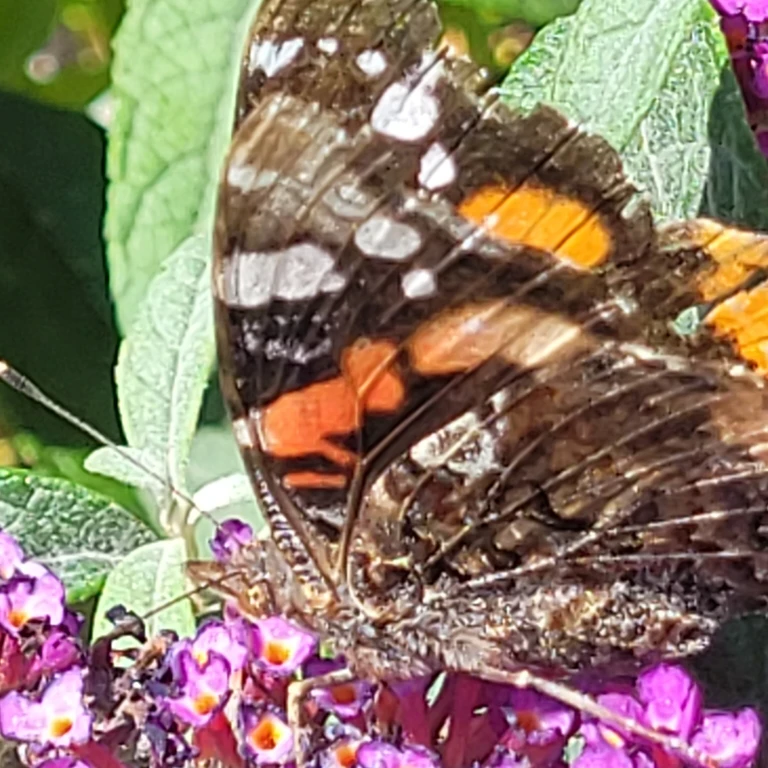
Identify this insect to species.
Vanessa atalanta
